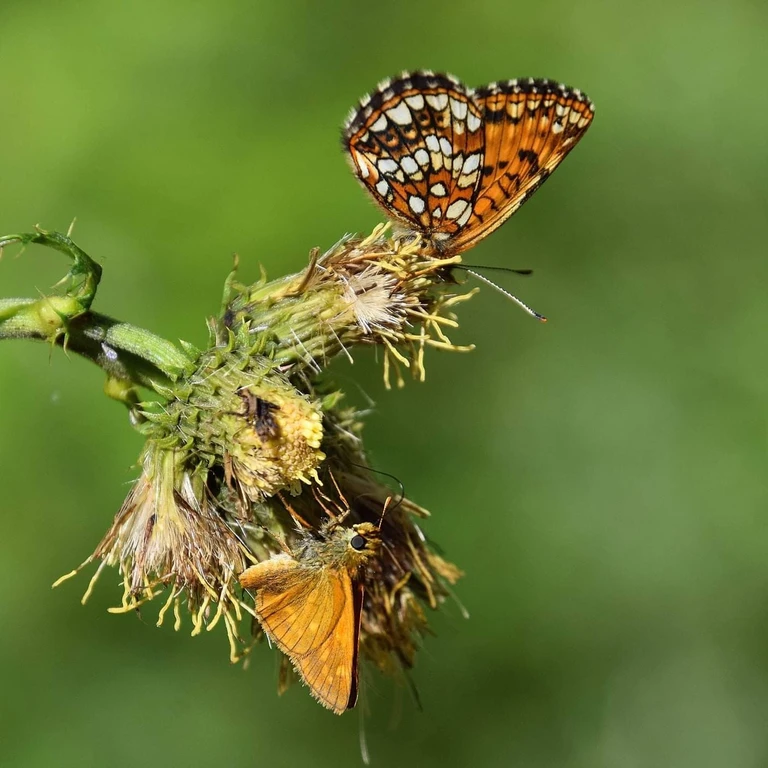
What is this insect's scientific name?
Ochlodes sylvanus (also Ochlodes venata)
